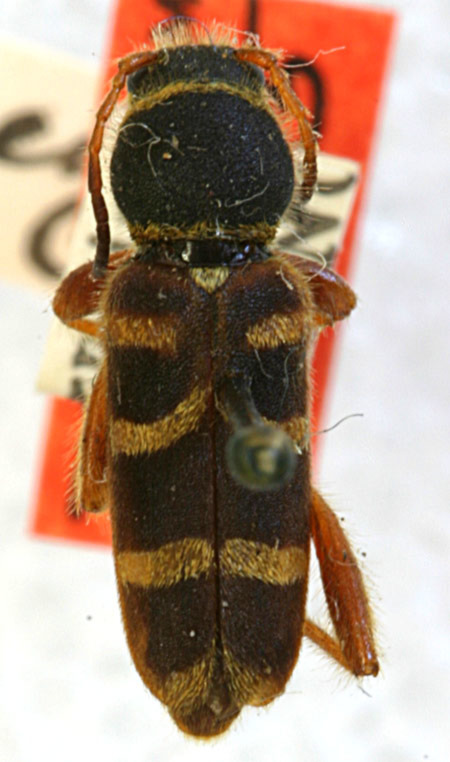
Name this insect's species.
Clytus carolinensis (also Clytus marginicollis)
